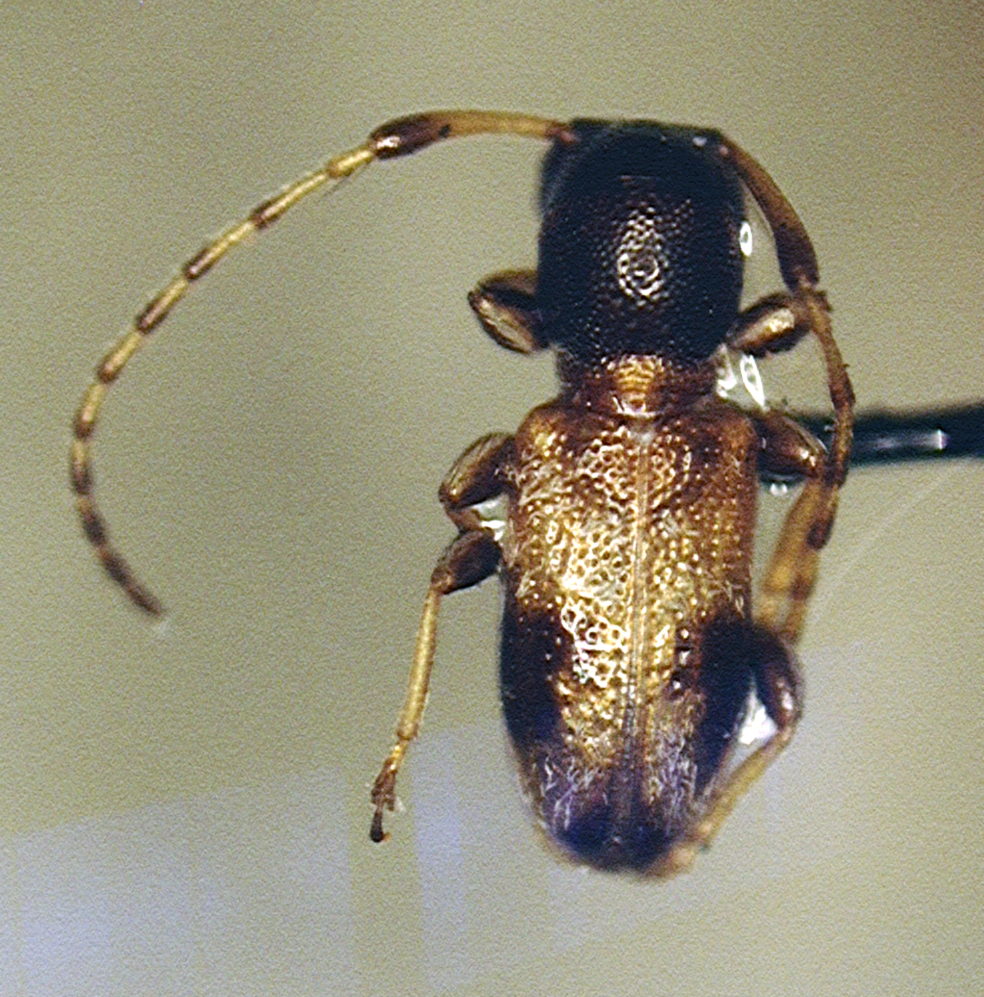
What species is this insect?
Cyrtinus oakleyi
